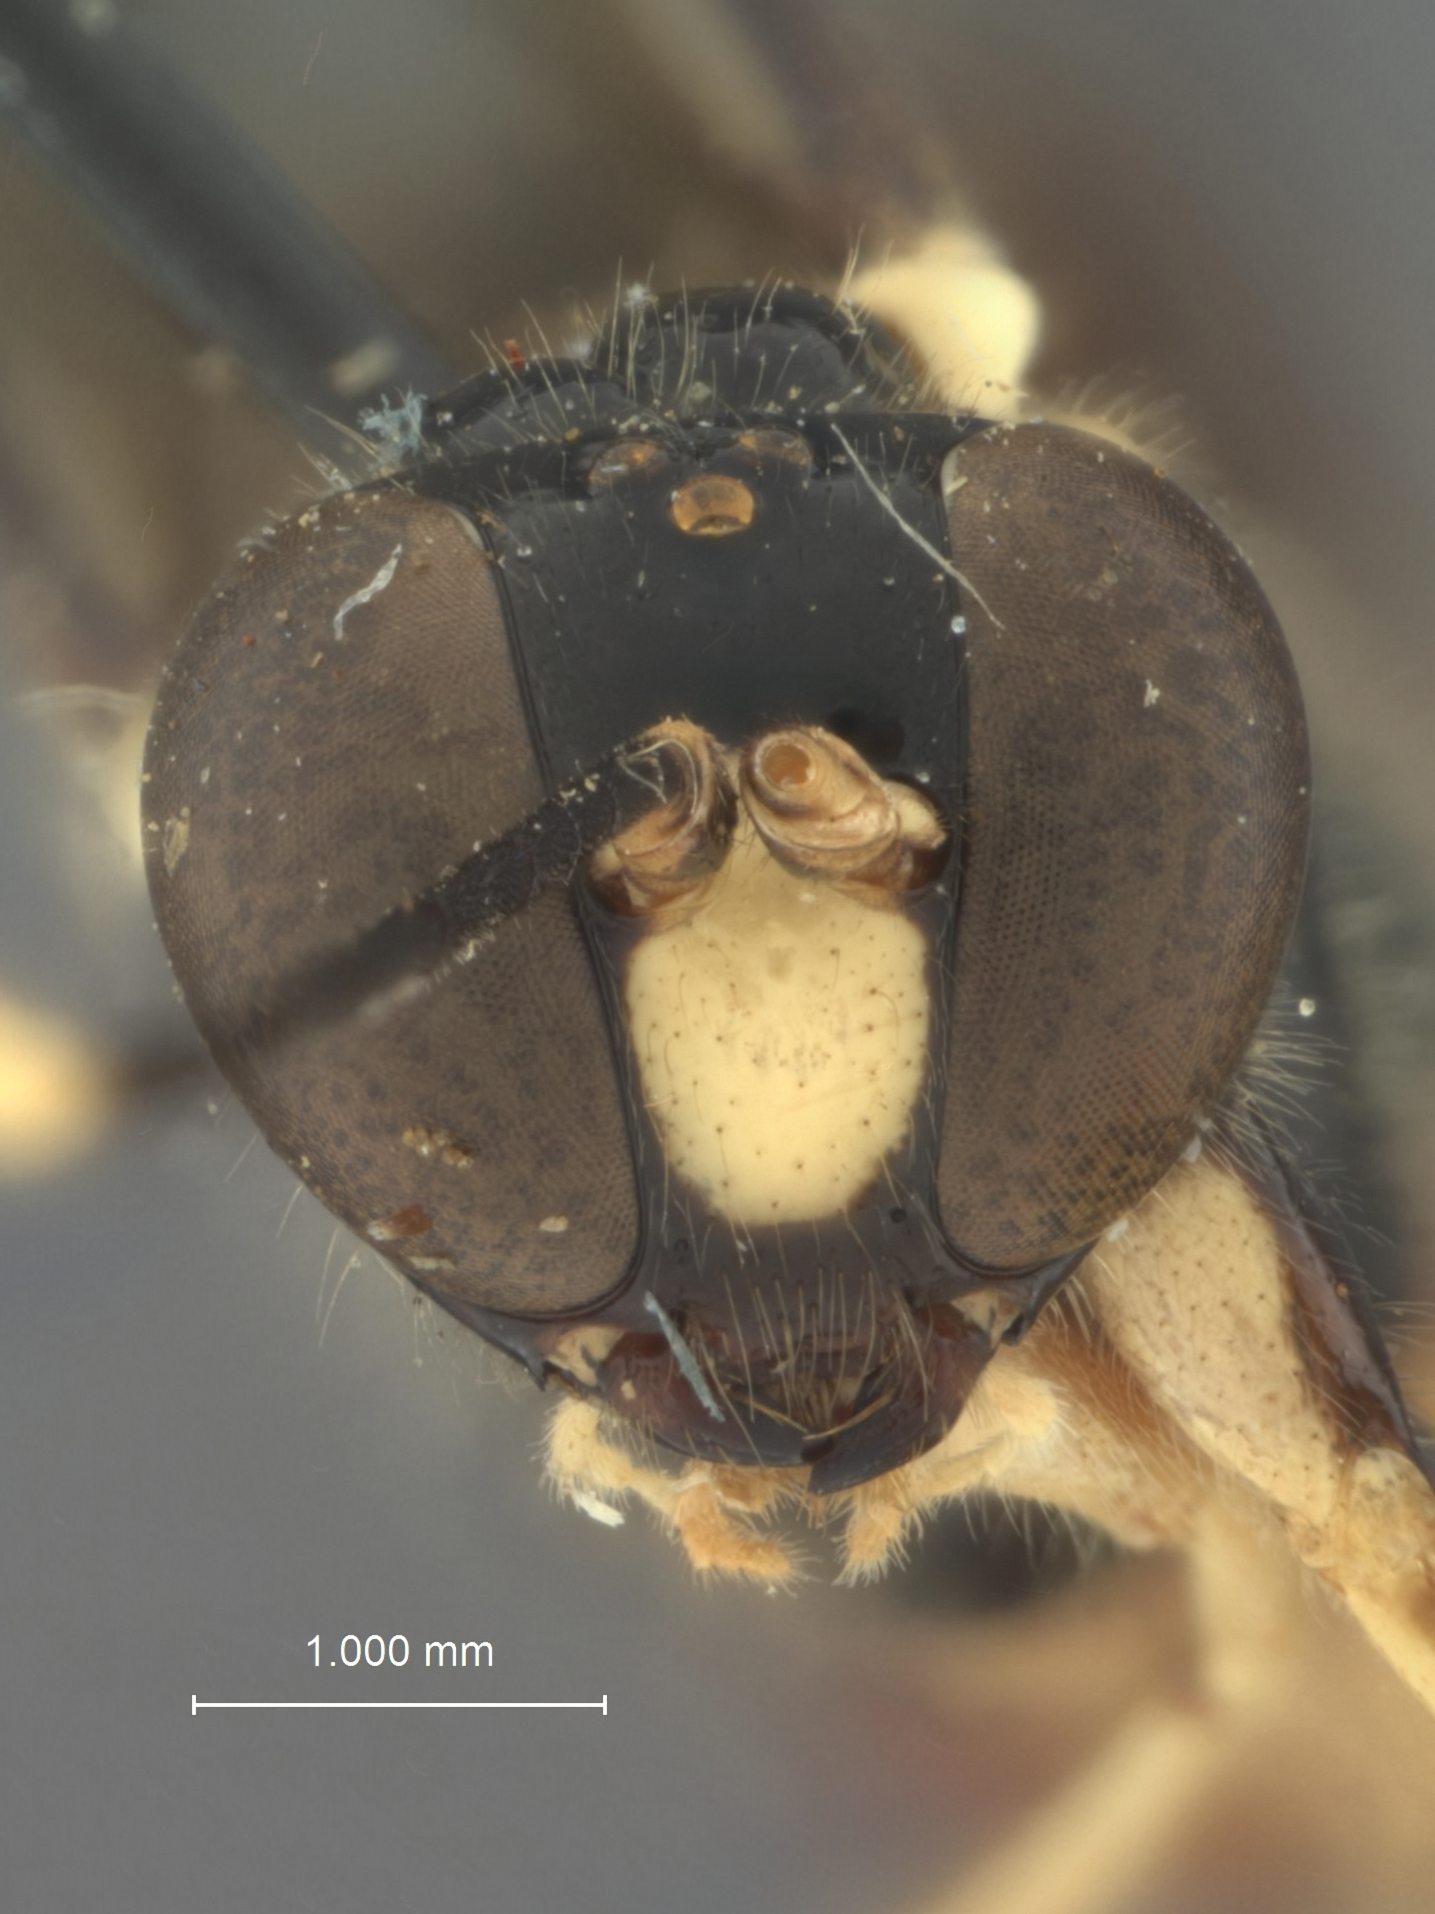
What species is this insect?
Eugalta lunata
